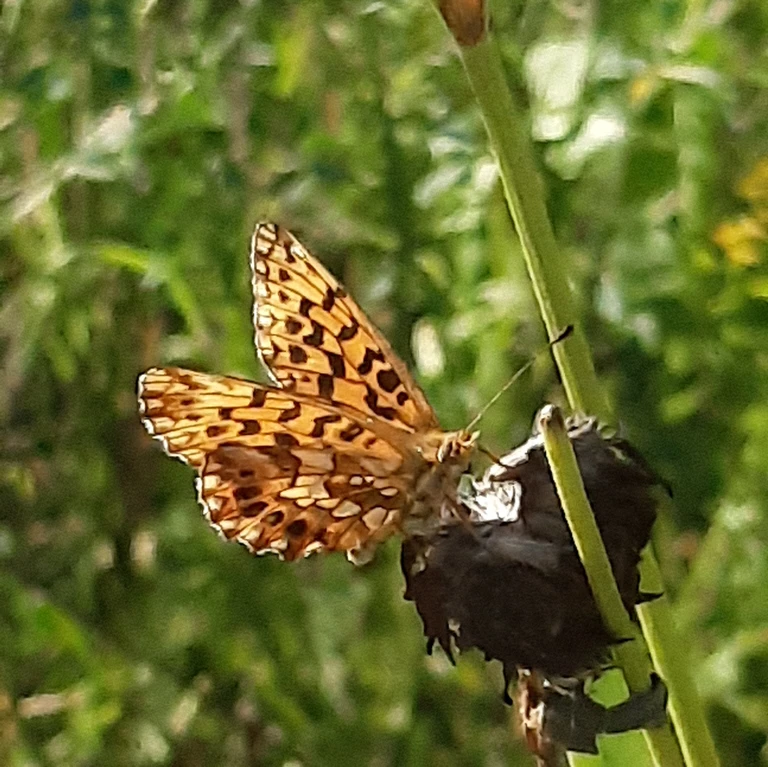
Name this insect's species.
Boloria dia
